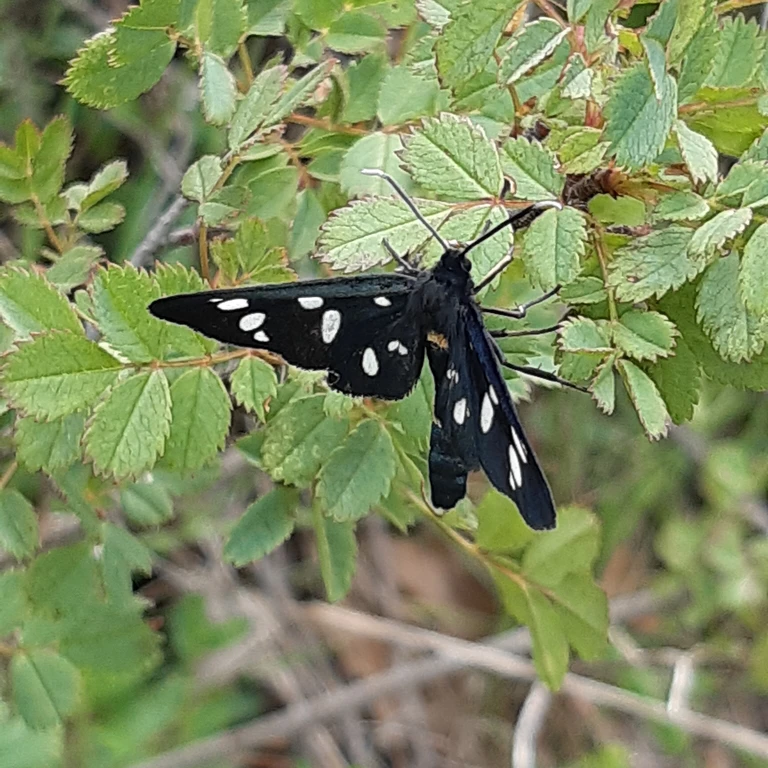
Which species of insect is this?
Amata phegea
